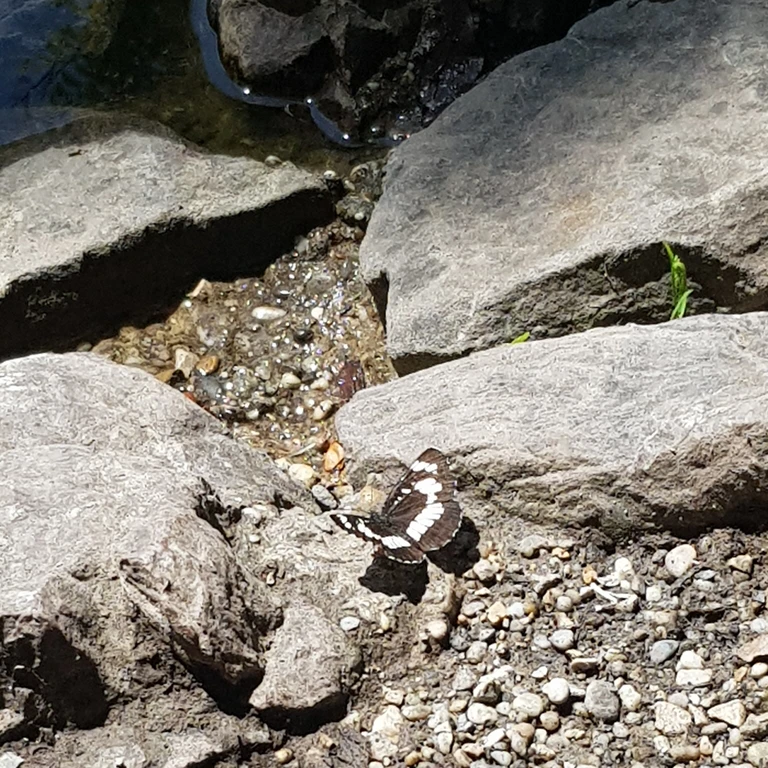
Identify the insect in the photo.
Neptis rivularis
